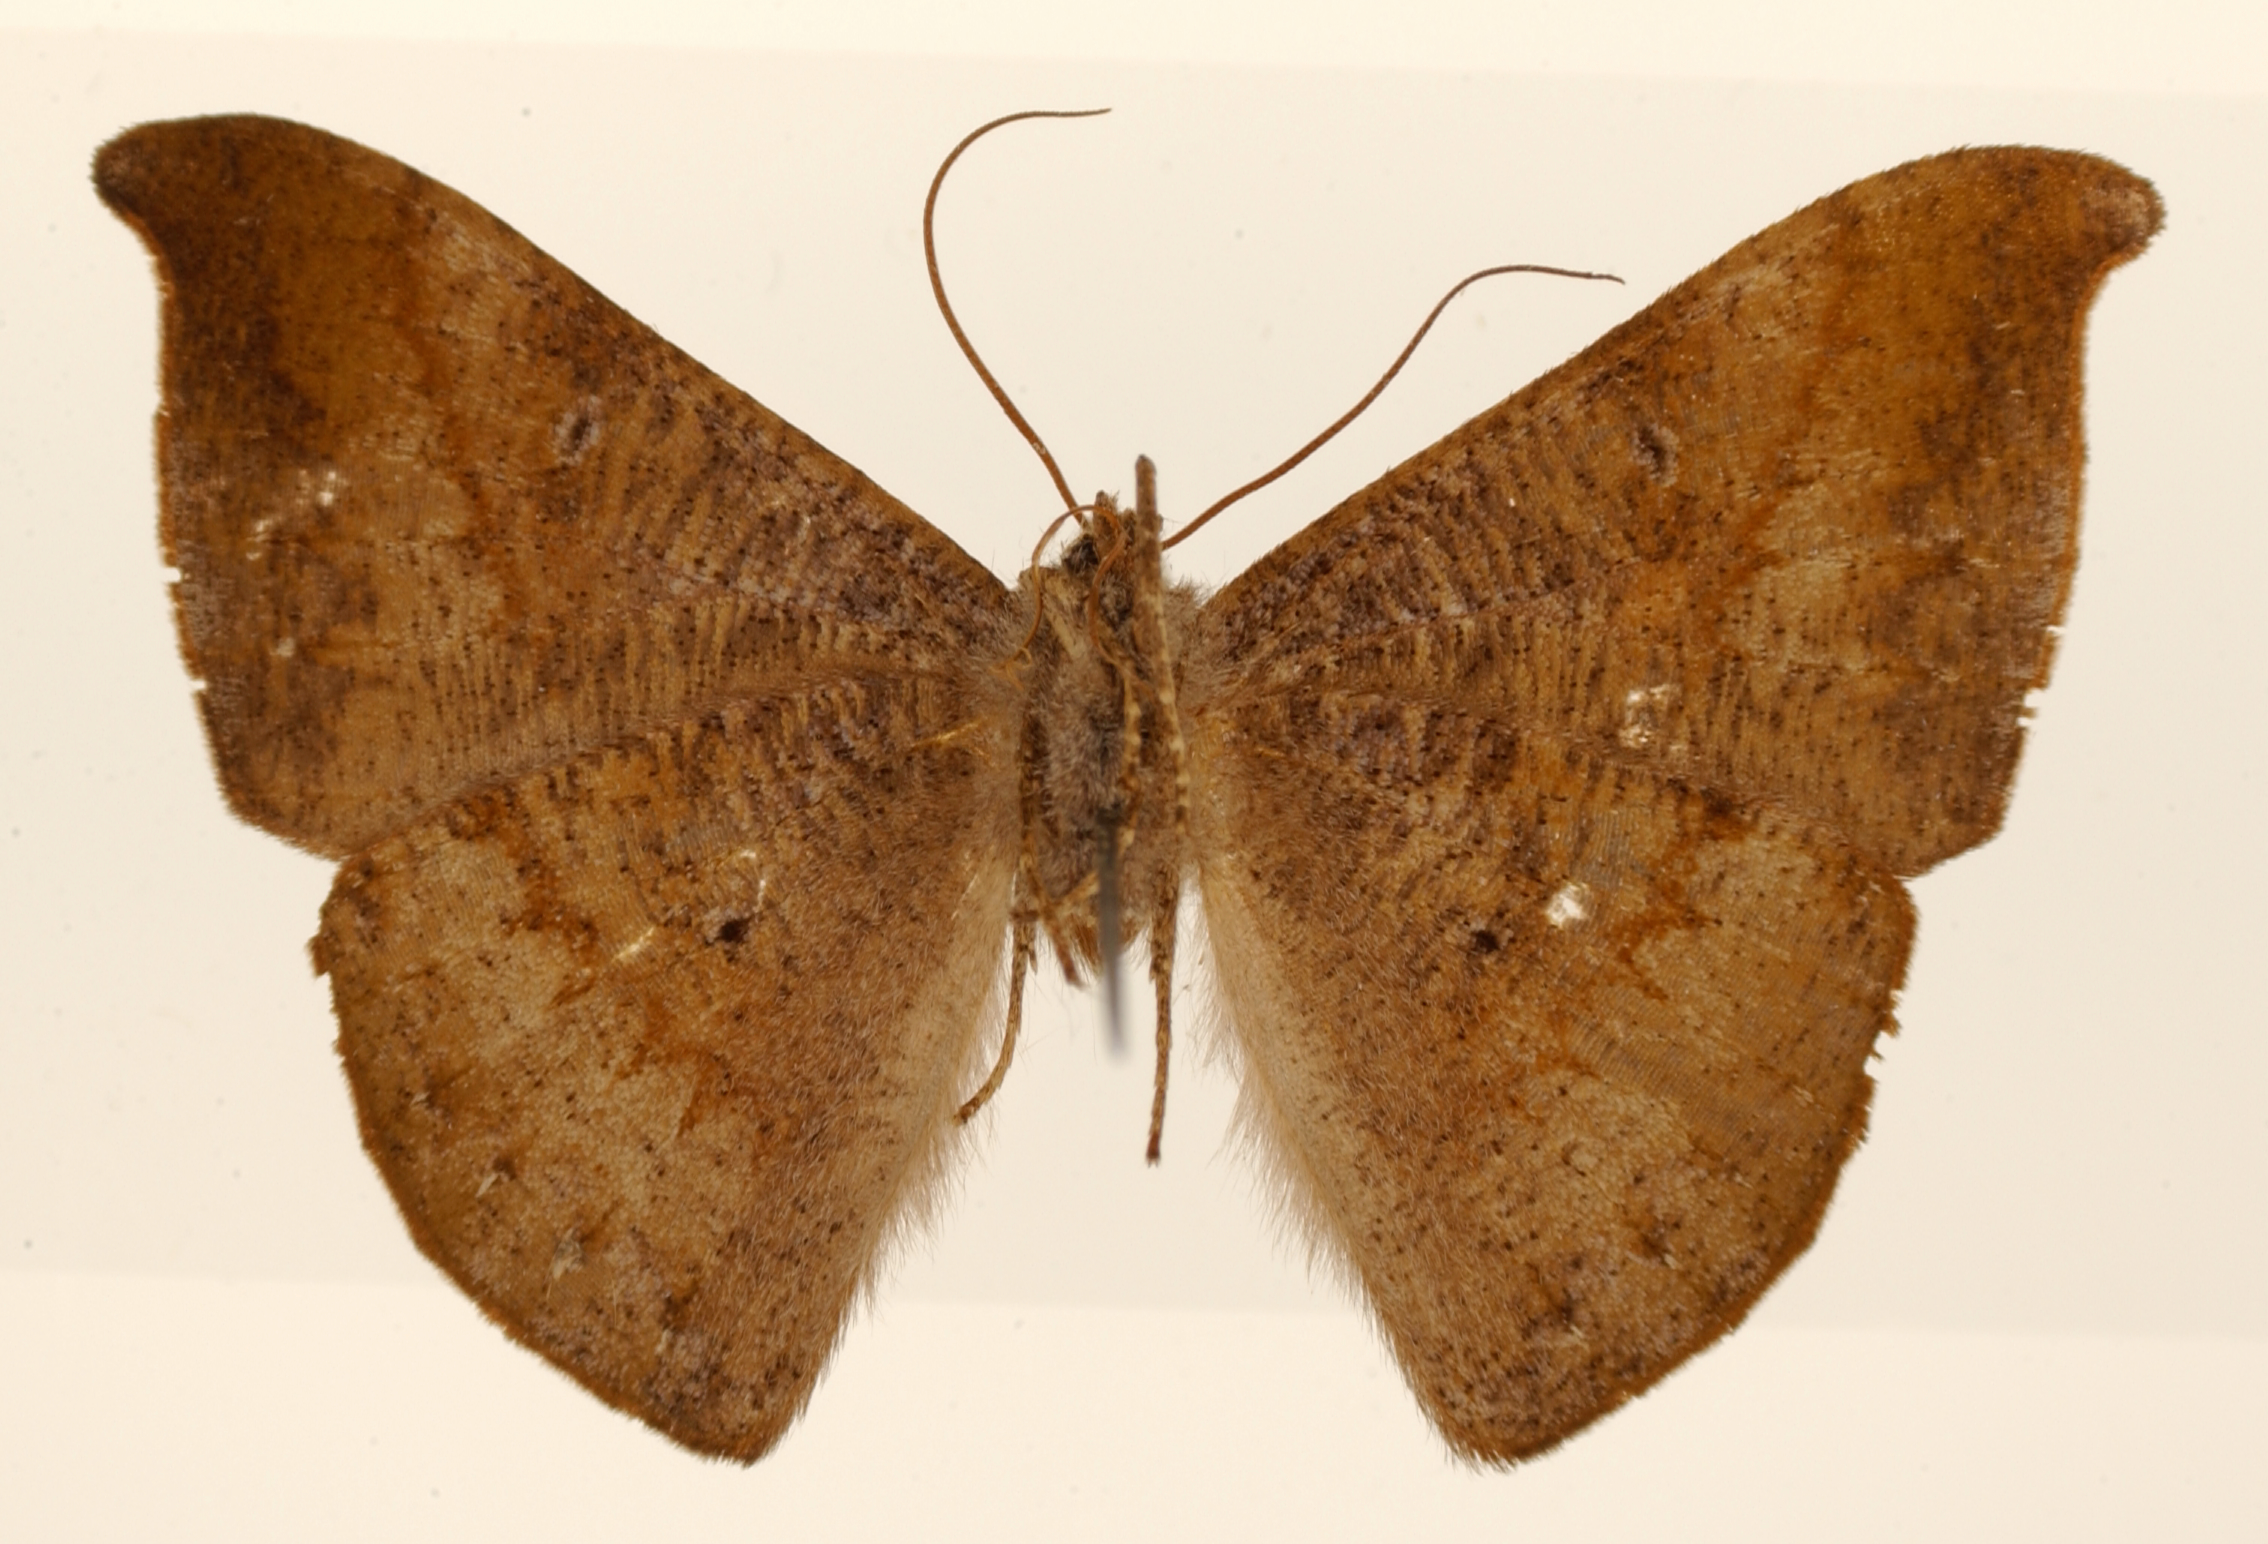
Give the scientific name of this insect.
Microgonia pinctilinea
